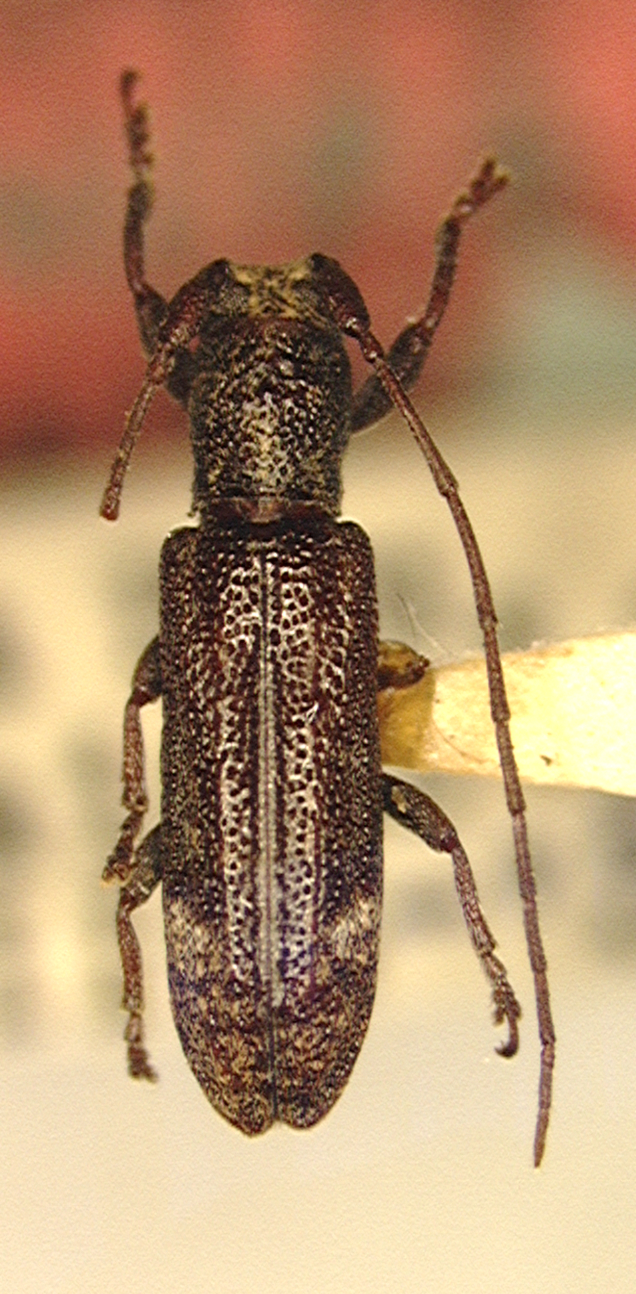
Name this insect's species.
Atimura cylindrica
